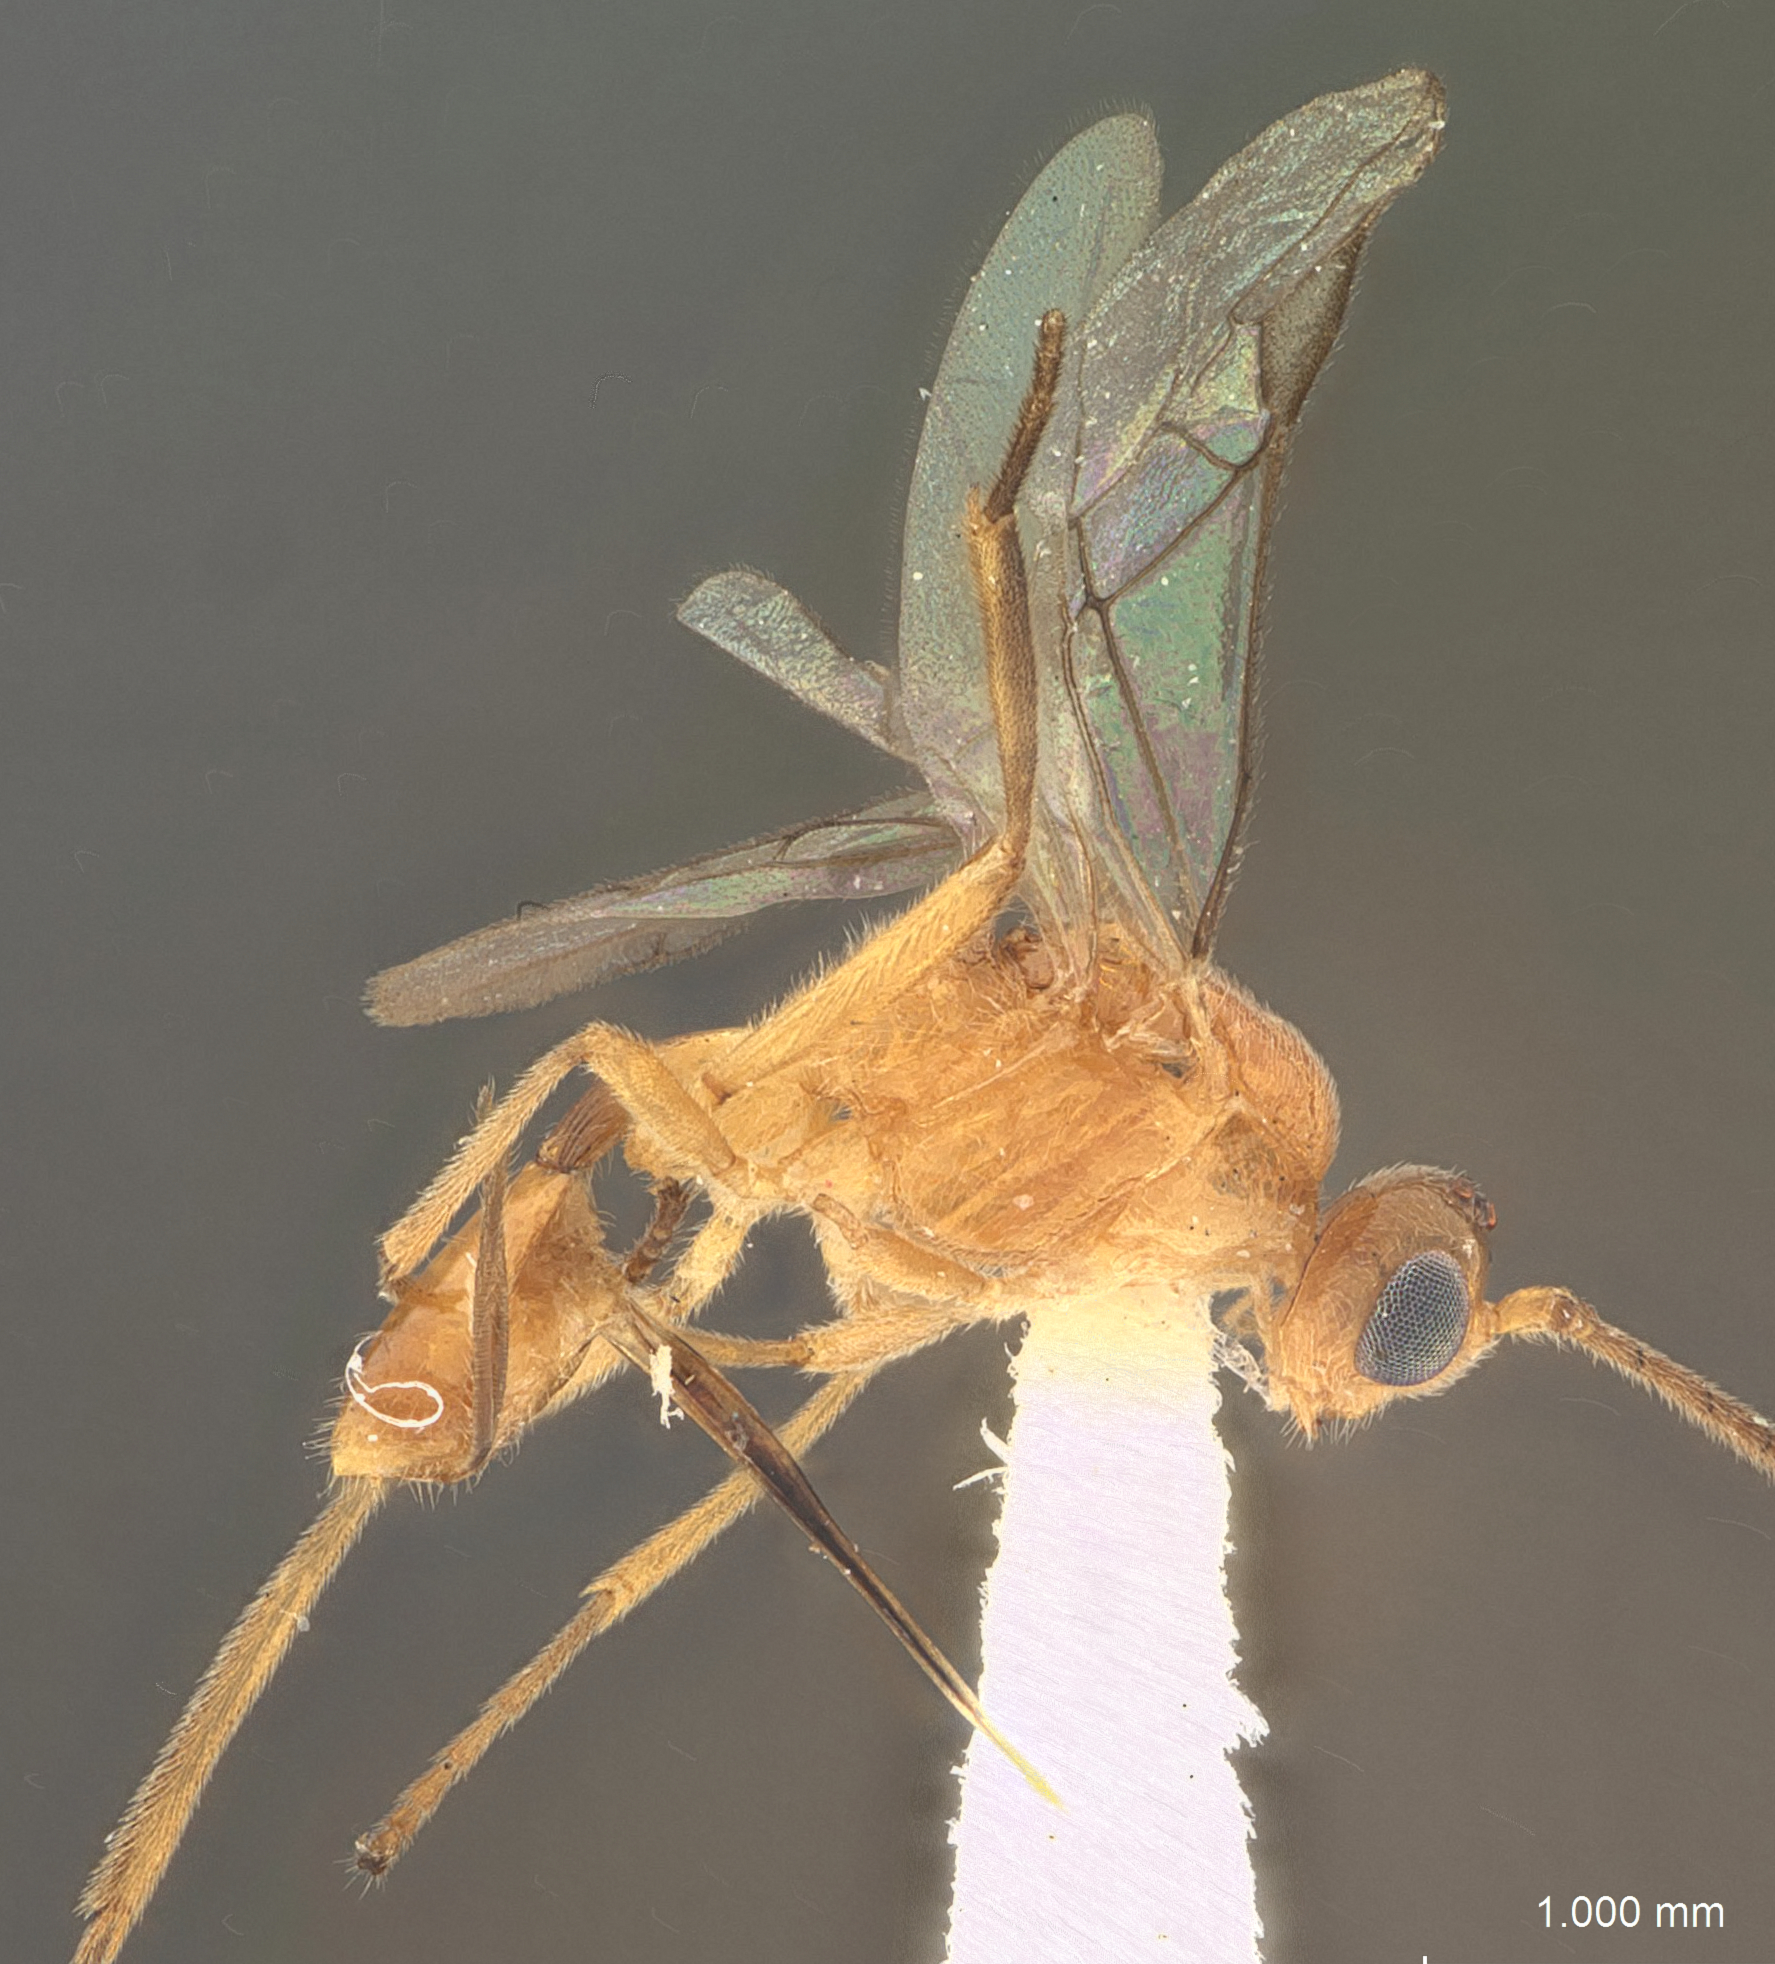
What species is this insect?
Meteorus kraussi
